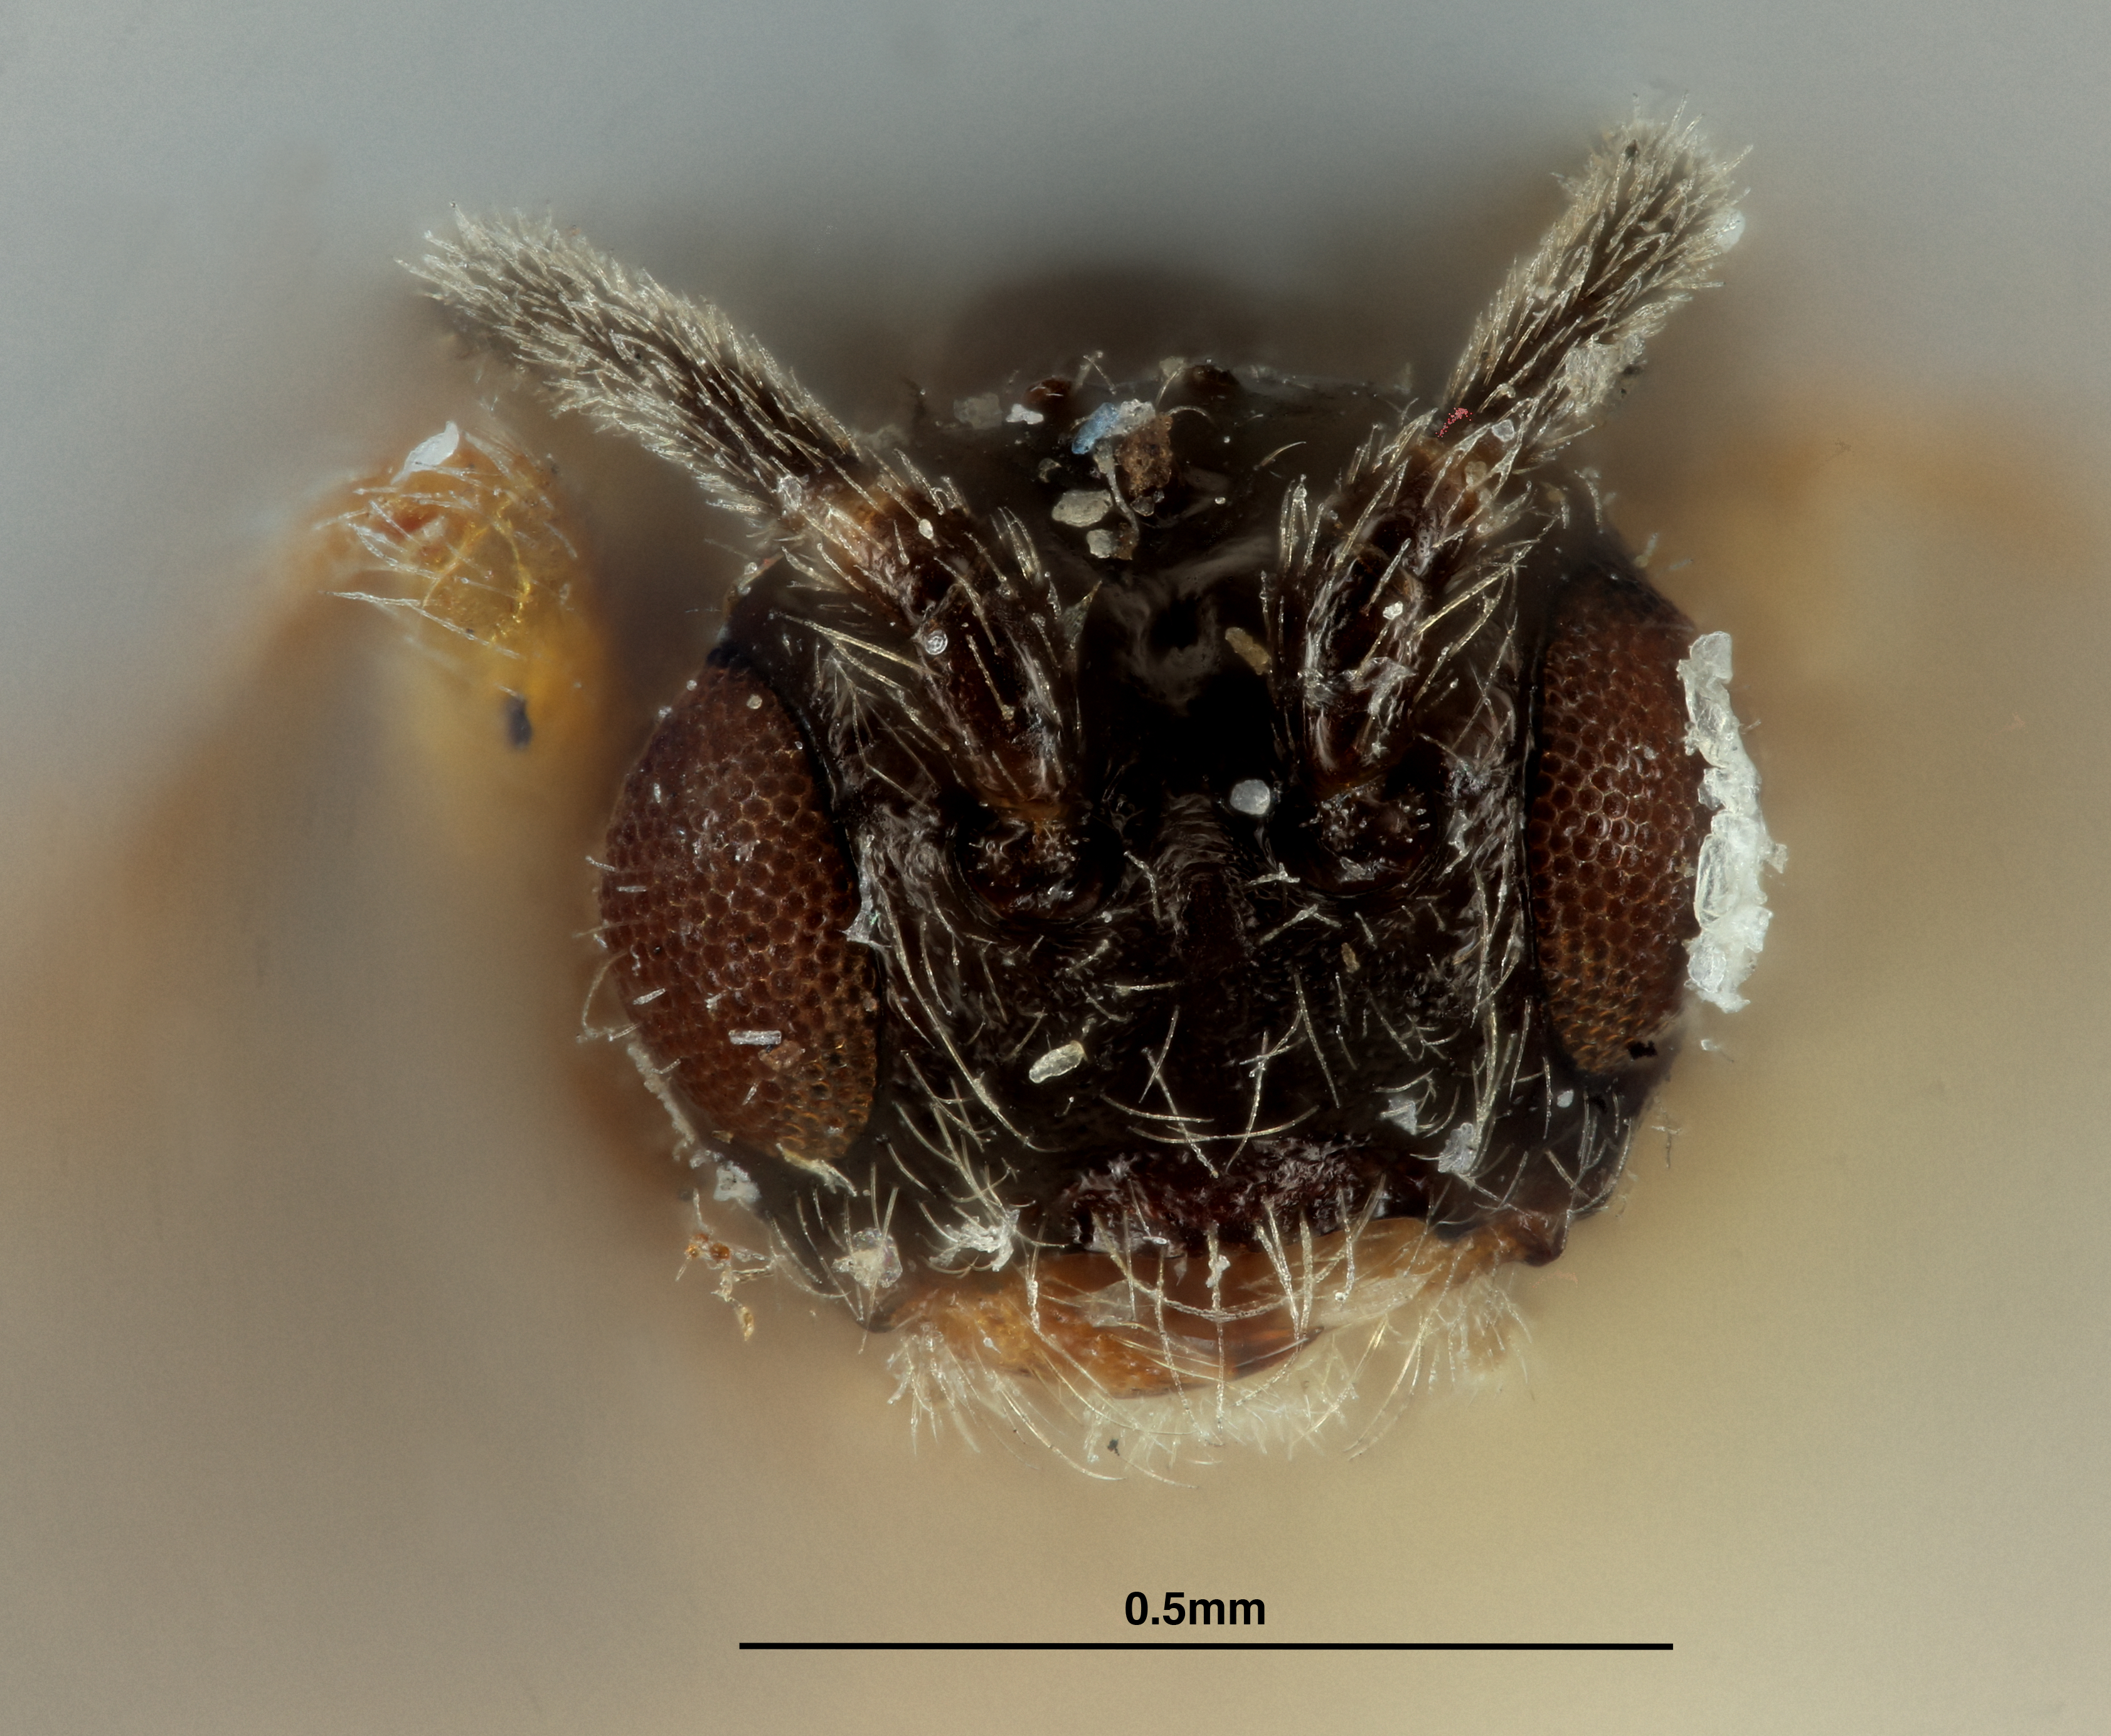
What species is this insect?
Bracon brachyurus
